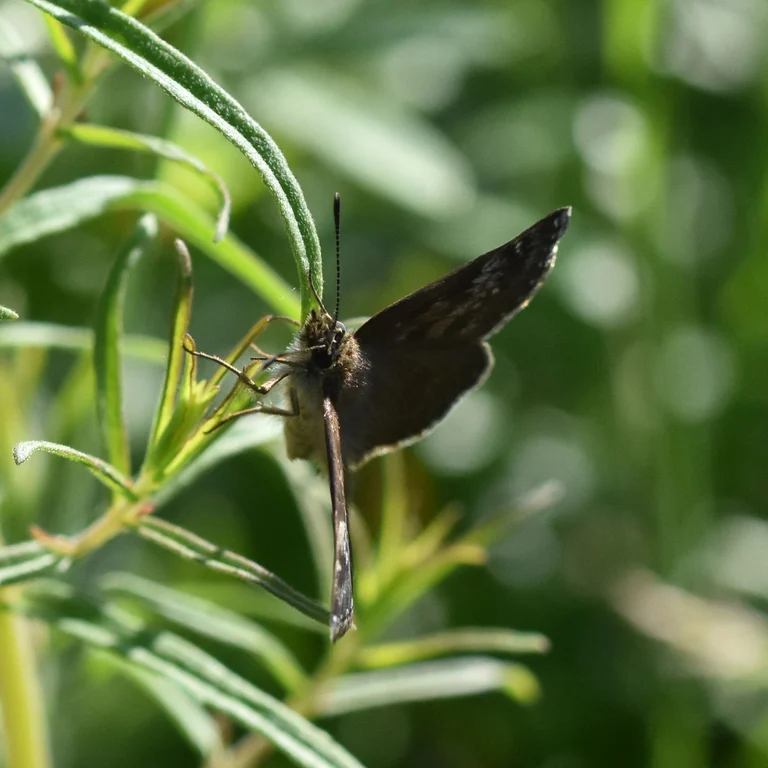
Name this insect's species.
Erynnis tages
